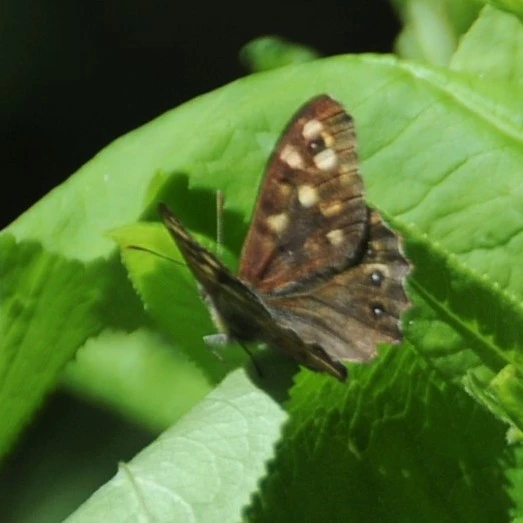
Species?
Pararge aegeria
